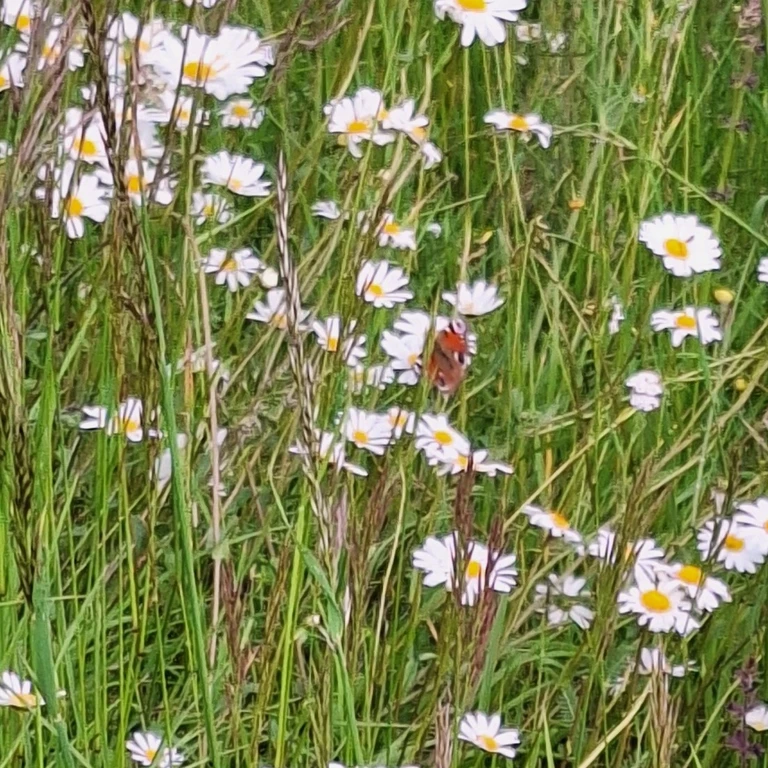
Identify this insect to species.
Aglais io
